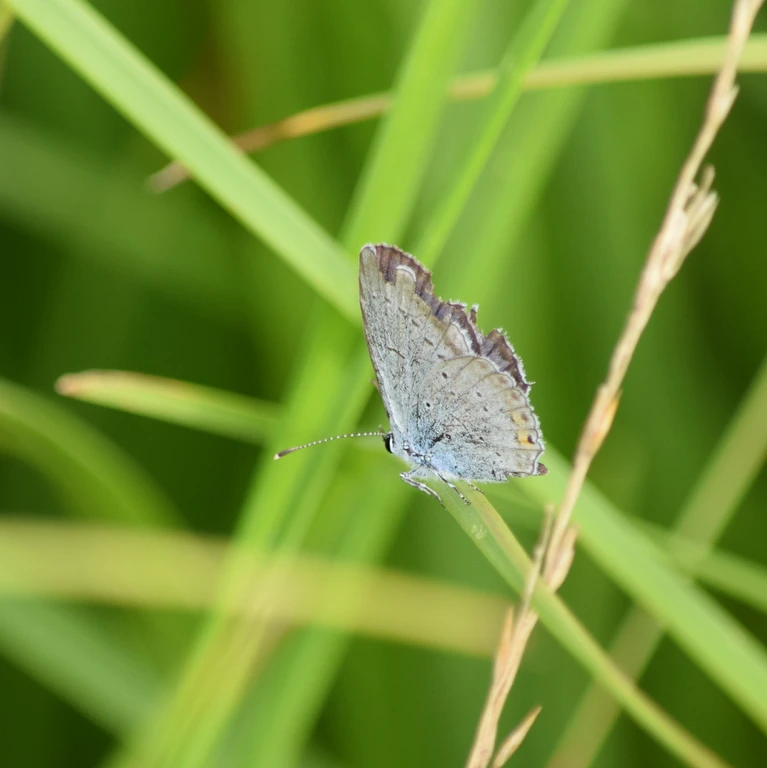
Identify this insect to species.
Cupido argiades (also Elkalyce argiades)
